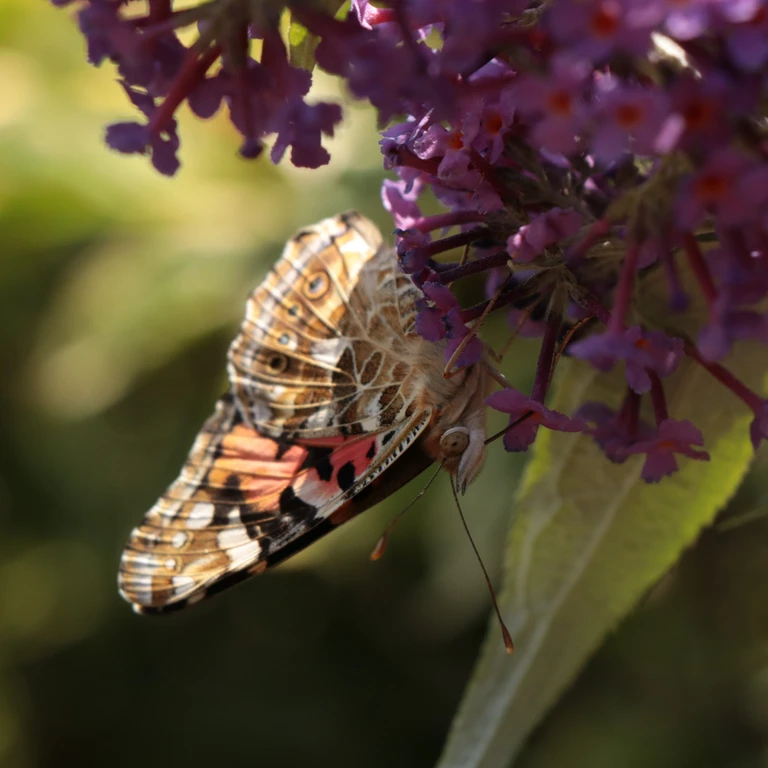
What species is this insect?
Vanessa cardui
